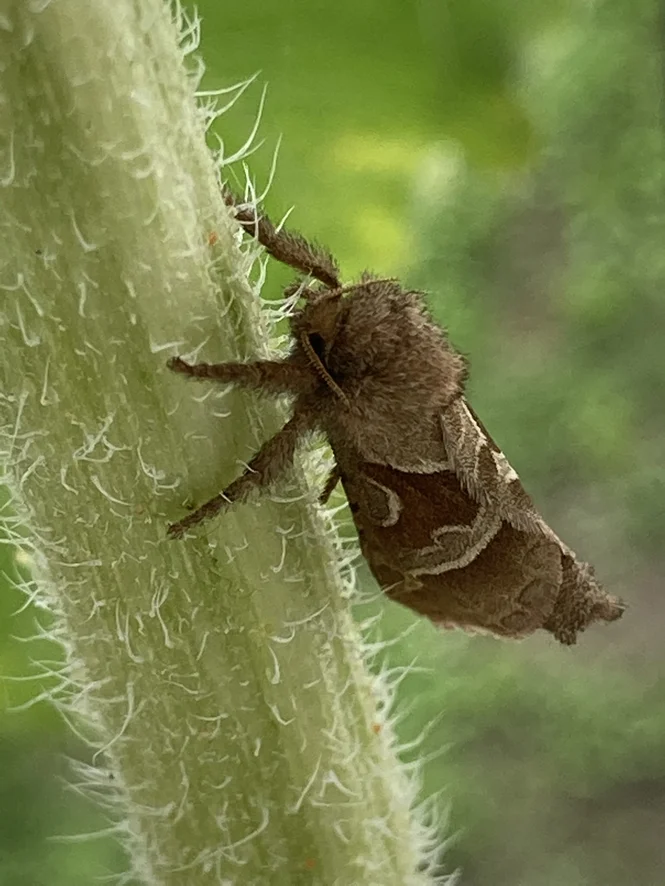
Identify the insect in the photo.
Triodia sylvina
